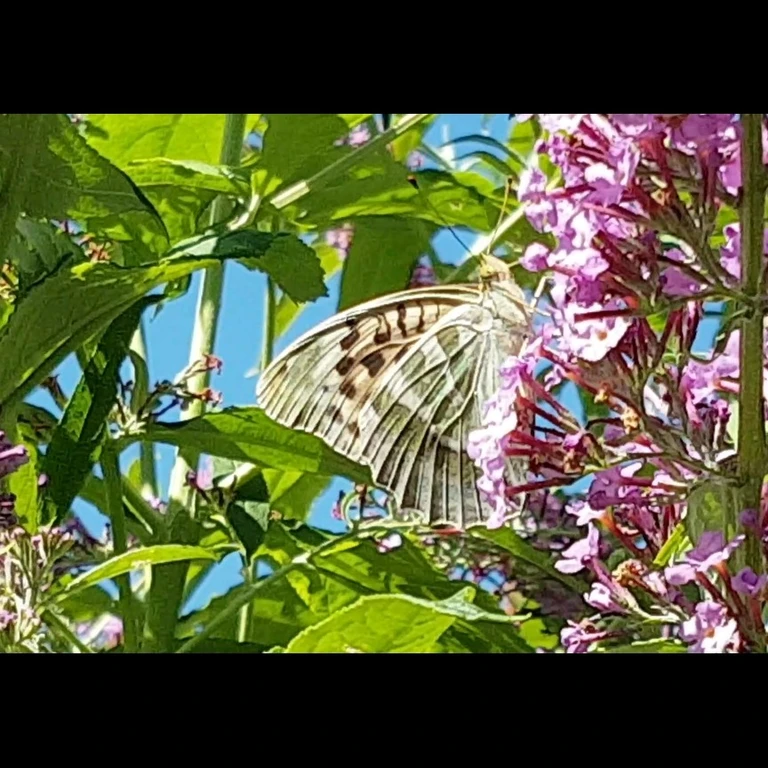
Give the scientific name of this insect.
Argynnis paphia
